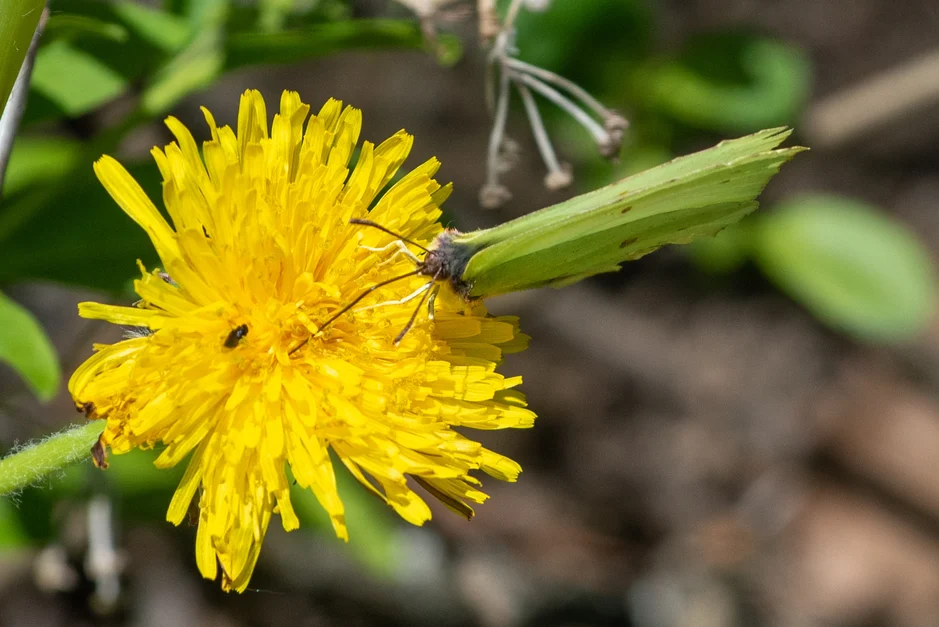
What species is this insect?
Gonepteryx rhamni
